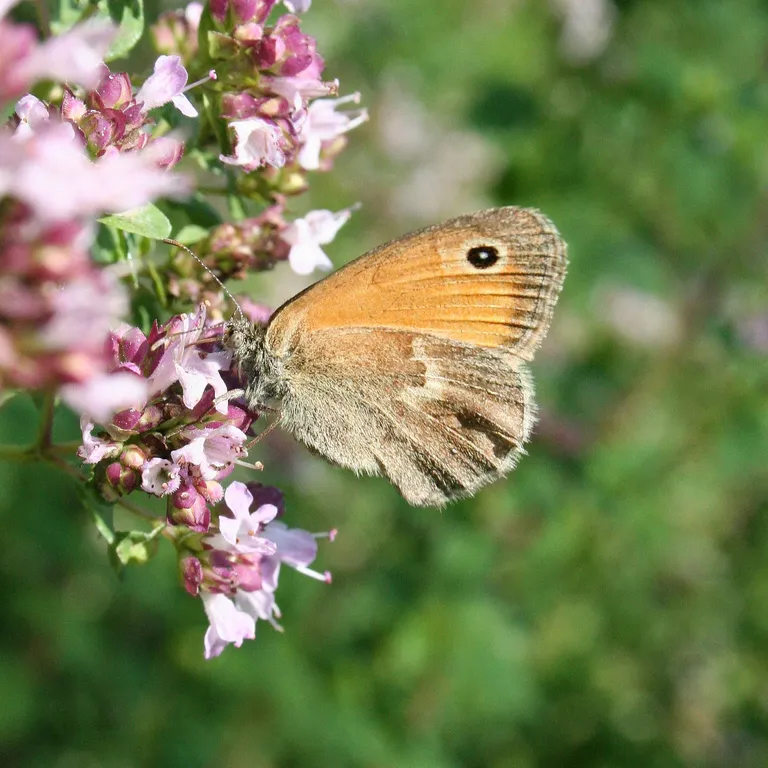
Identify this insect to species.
Coenonympha pamphilus
